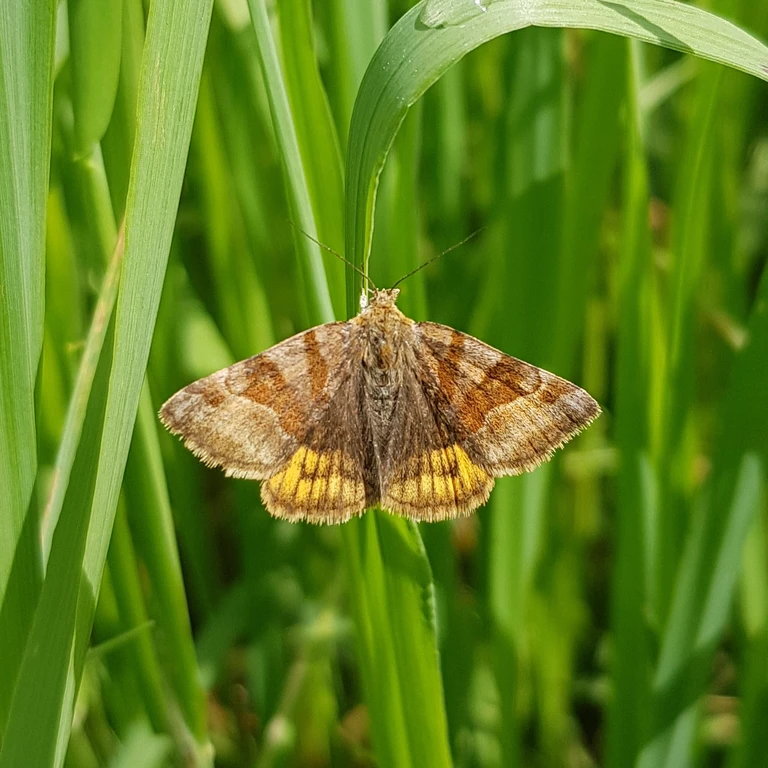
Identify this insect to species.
Euclidia glyphica
